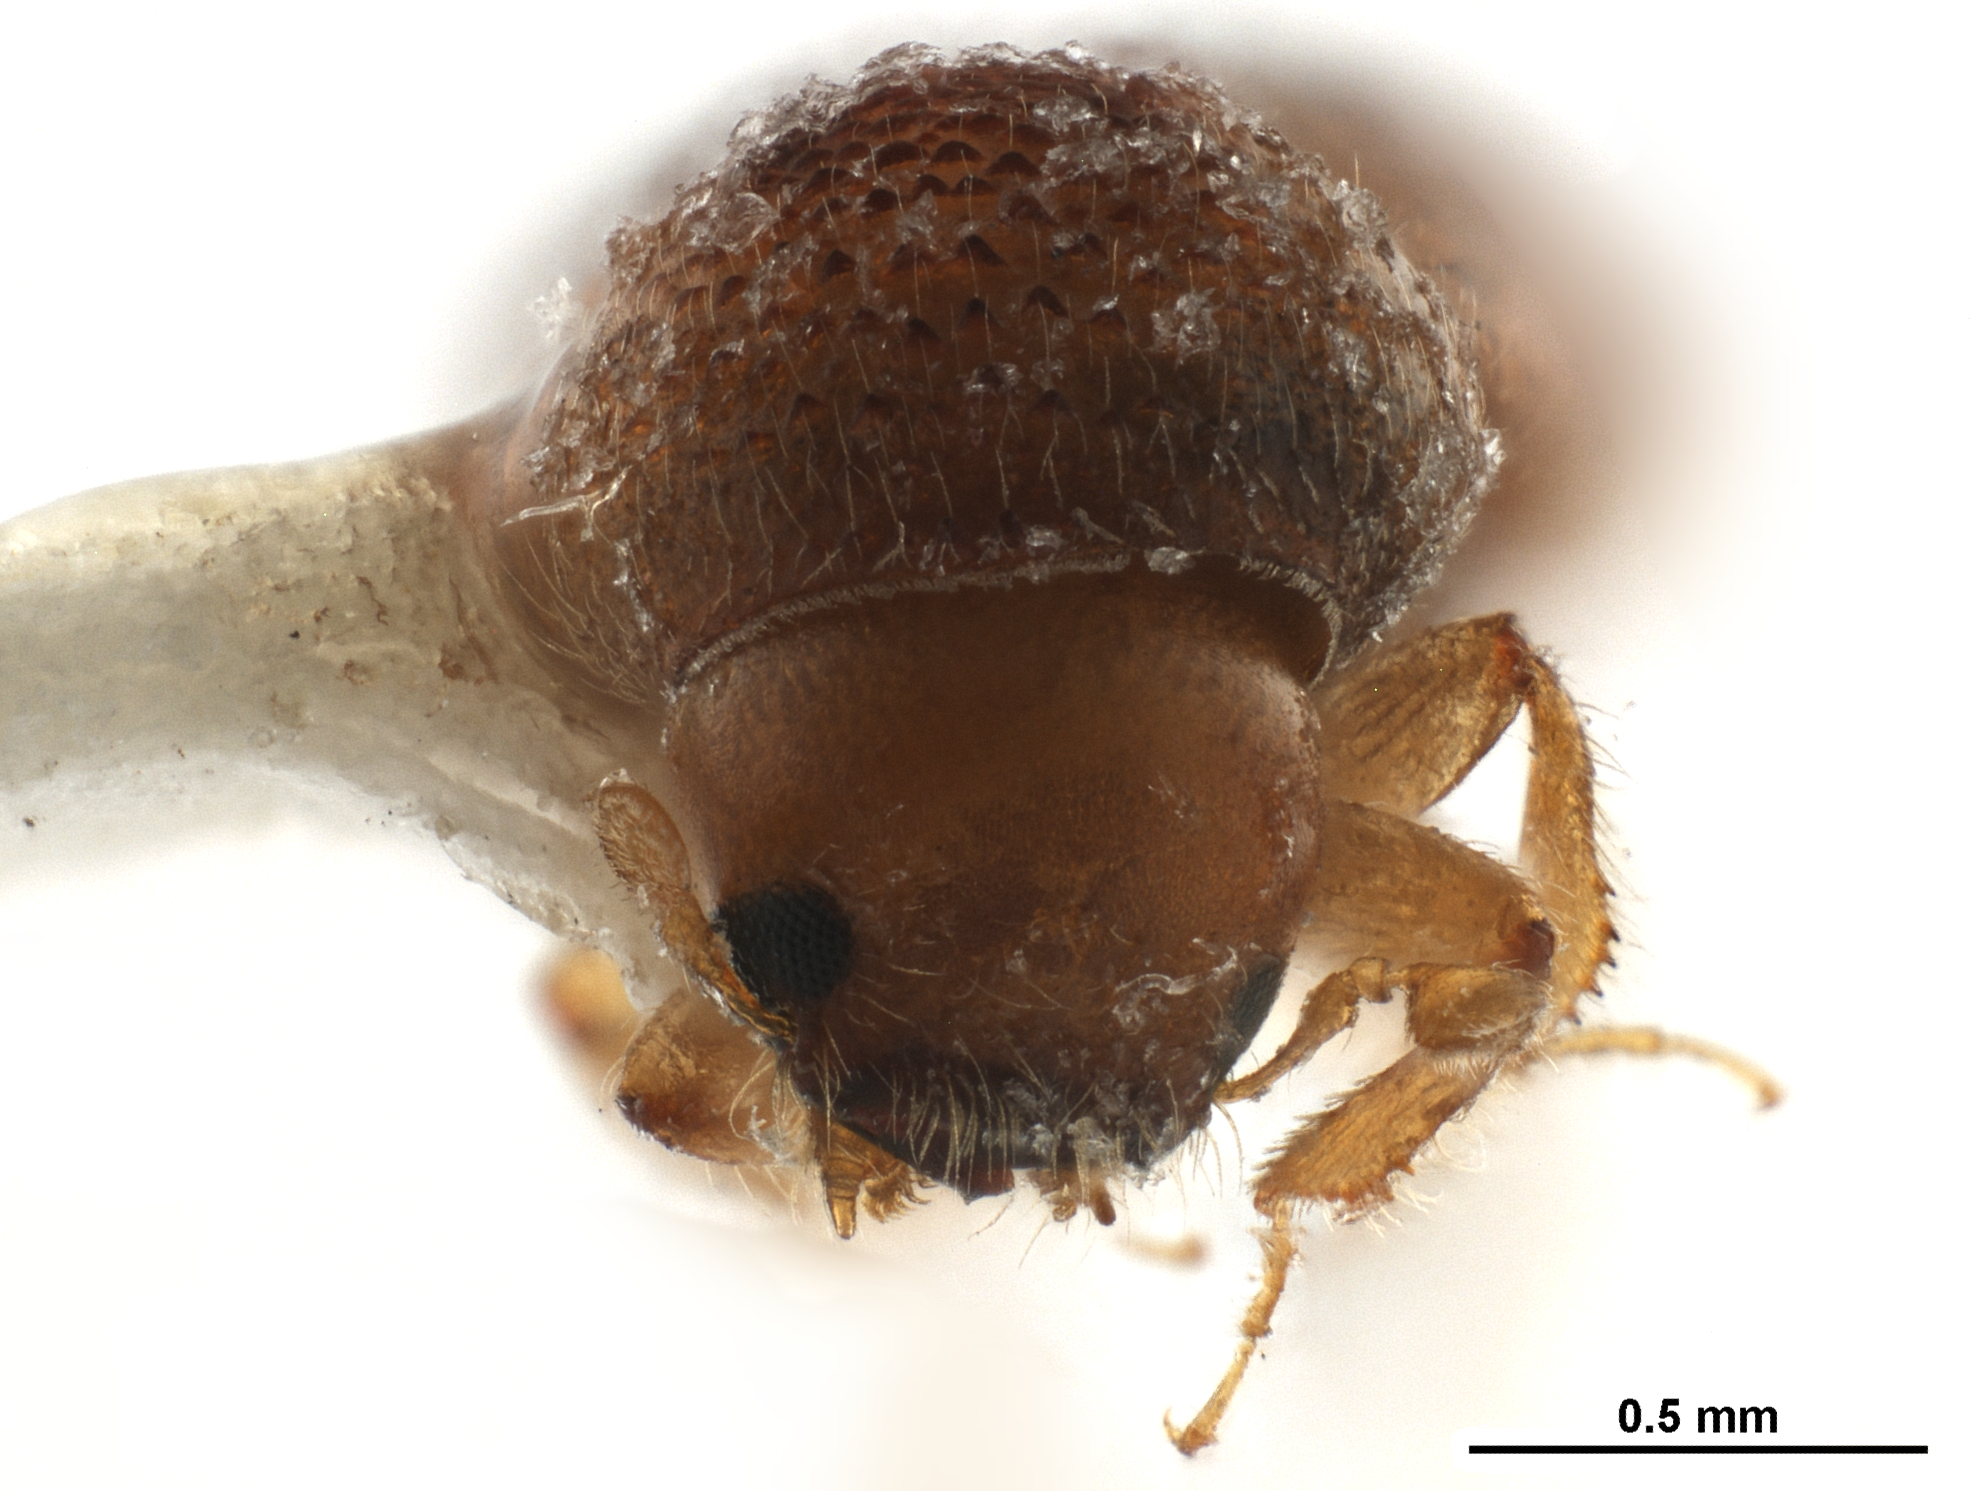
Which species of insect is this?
Diuncus adossuarius
